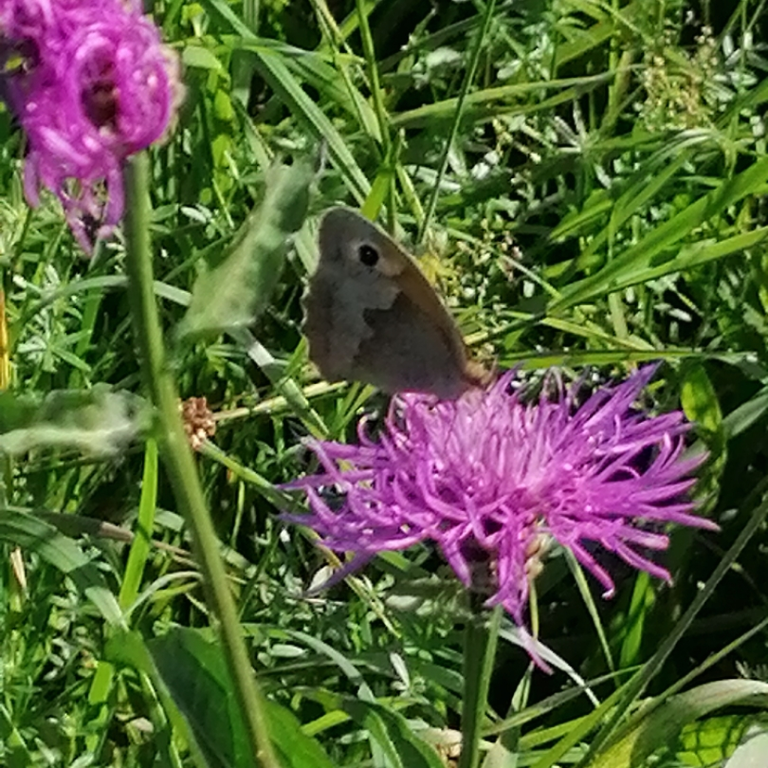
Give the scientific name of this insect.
Maniola jurtina
